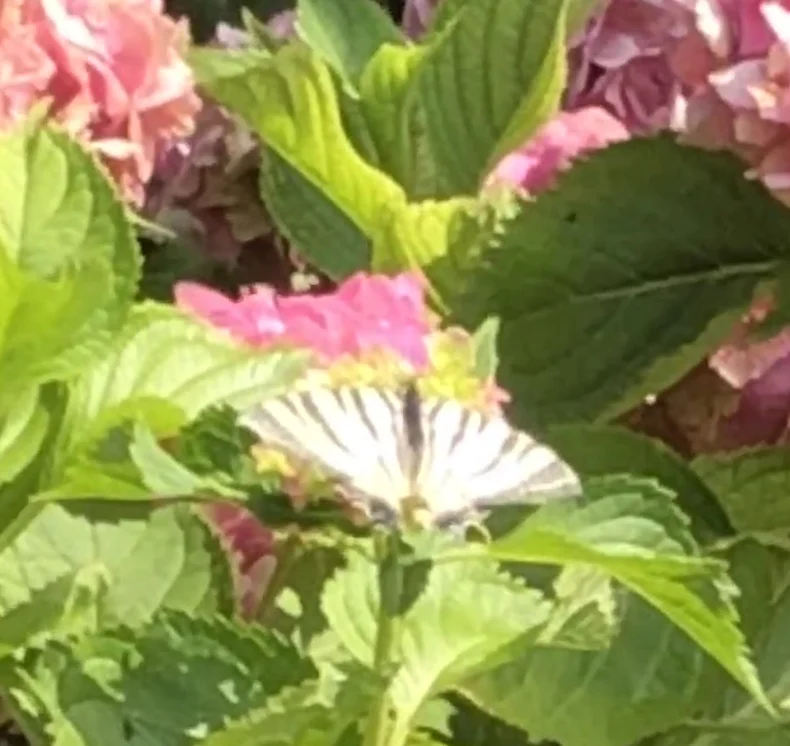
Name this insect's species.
Iphiclides podalirius
